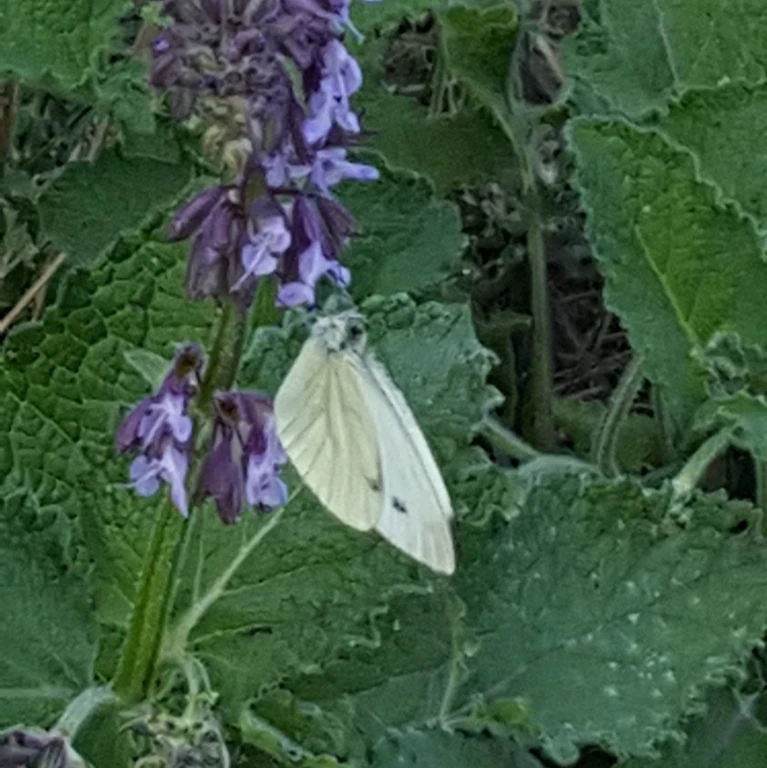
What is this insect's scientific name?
Pieris napi
